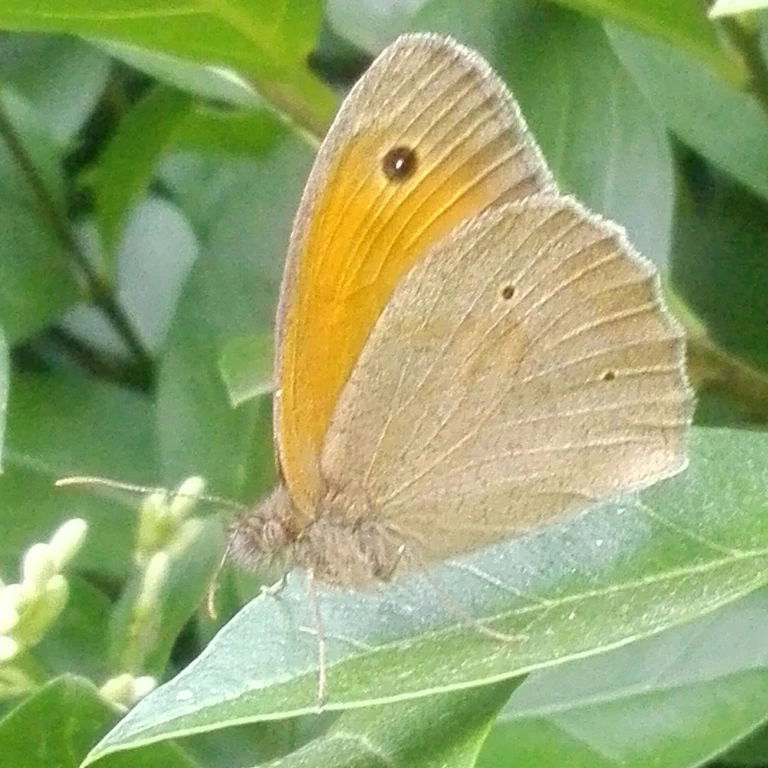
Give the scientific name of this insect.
Maniola jurtina
